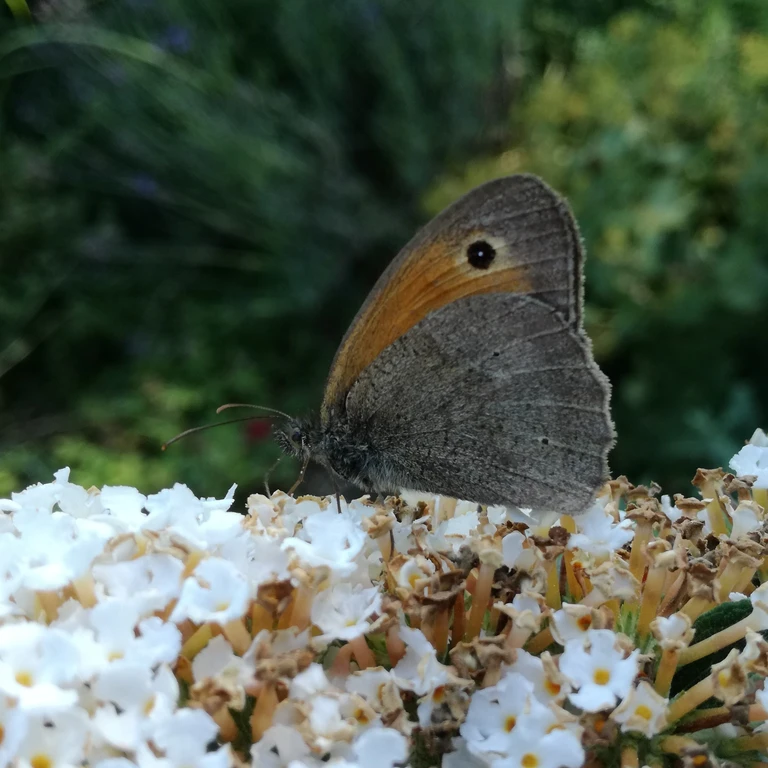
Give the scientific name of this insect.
Maniola jurtina
